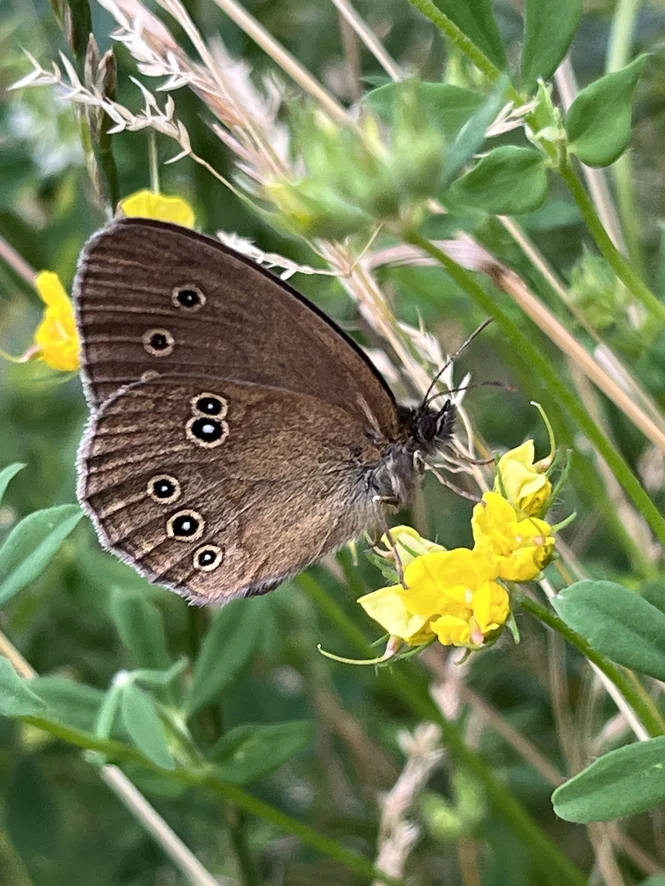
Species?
Aphantopus hyperantus
